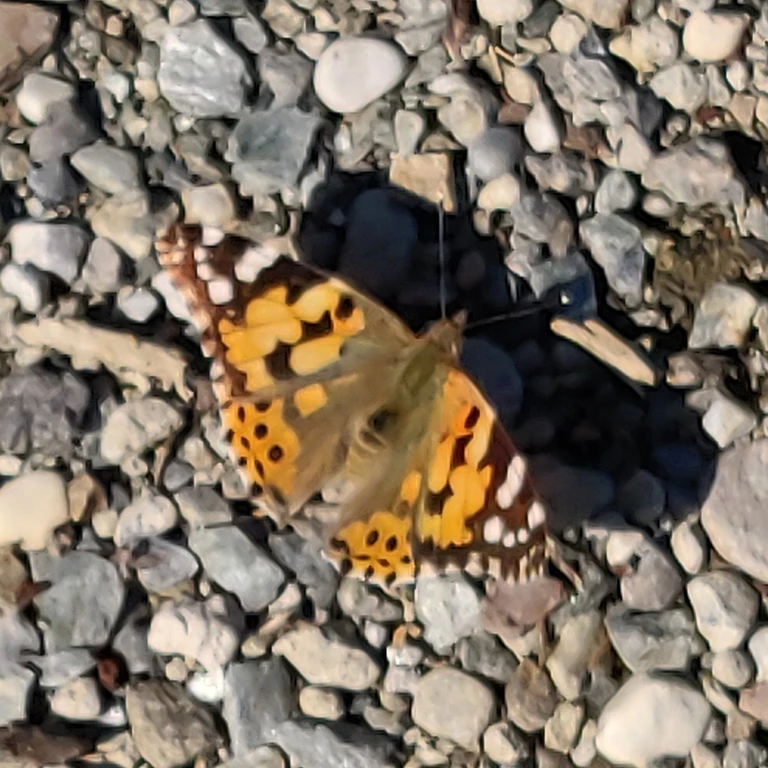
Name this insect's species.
Vanessa cardui
